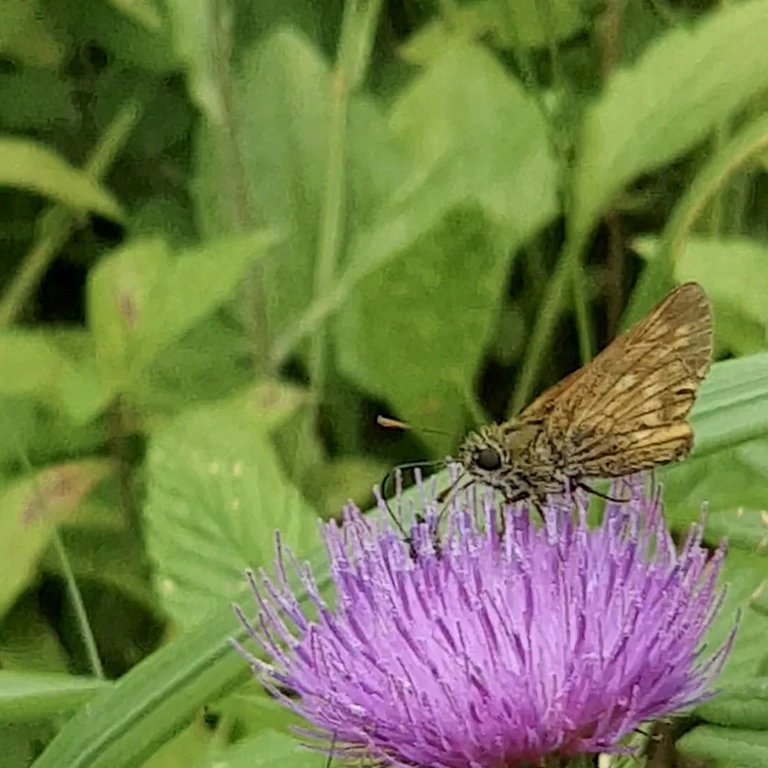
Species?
Ochlodes sylvanus (also Ochlodes venata)
